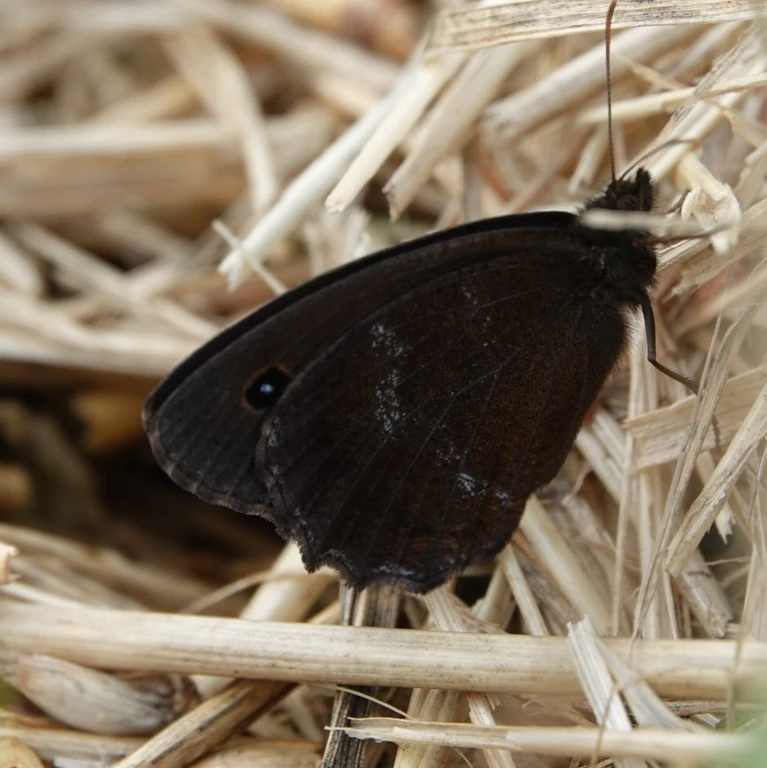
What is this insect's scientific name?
Minois dryas
